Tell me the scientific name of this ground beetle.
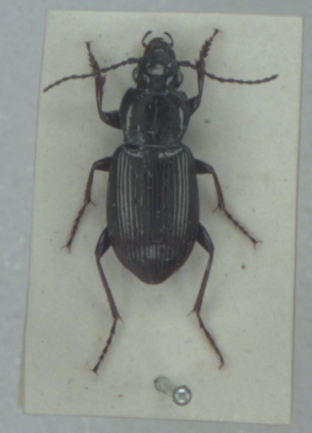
Pterostichus oblongopunctatus
